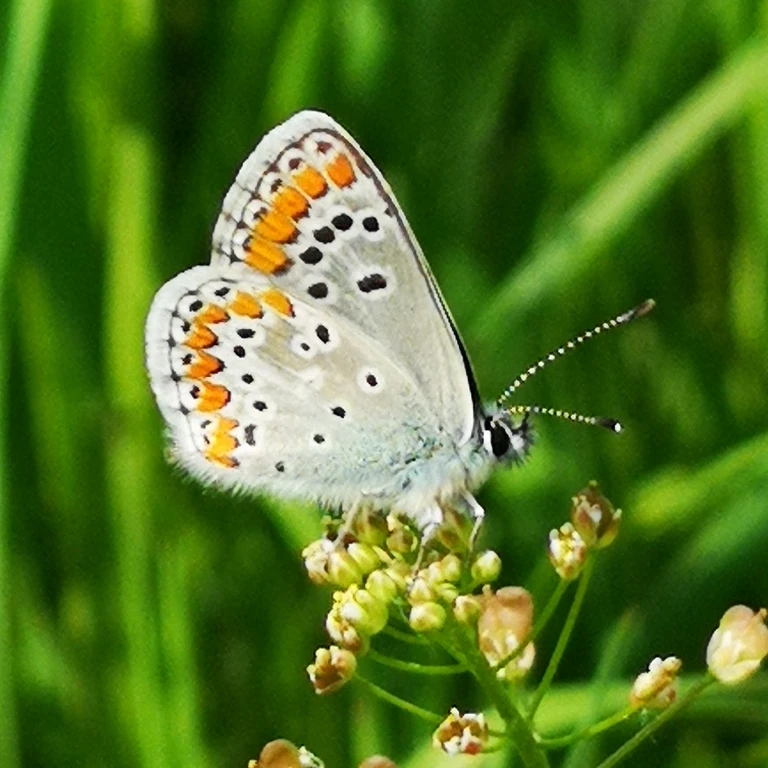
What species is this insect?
Aricia agestis/artaxerxes
